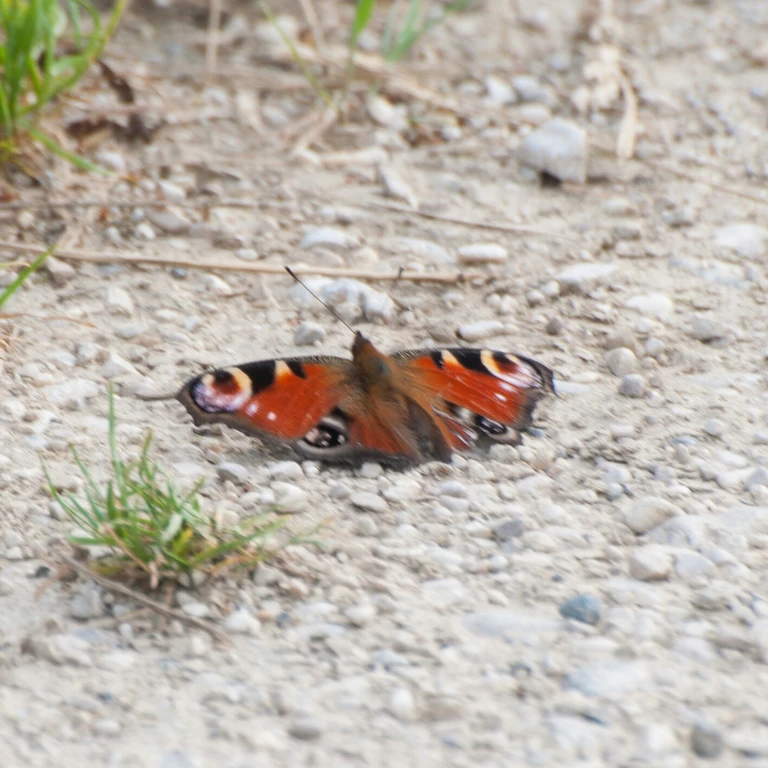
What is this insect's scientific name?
Aglais io
